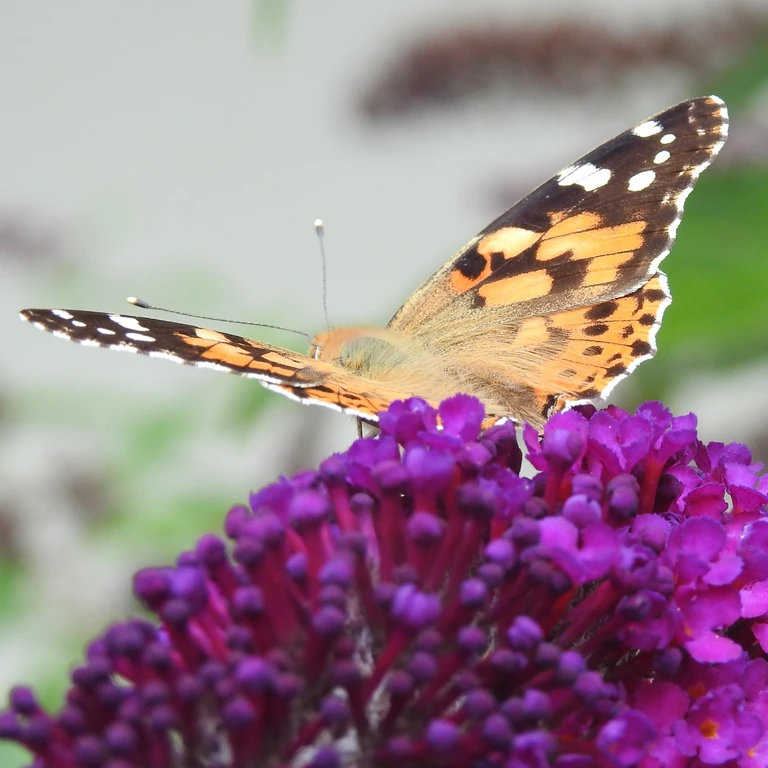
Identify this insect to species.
Vanessa cardui
